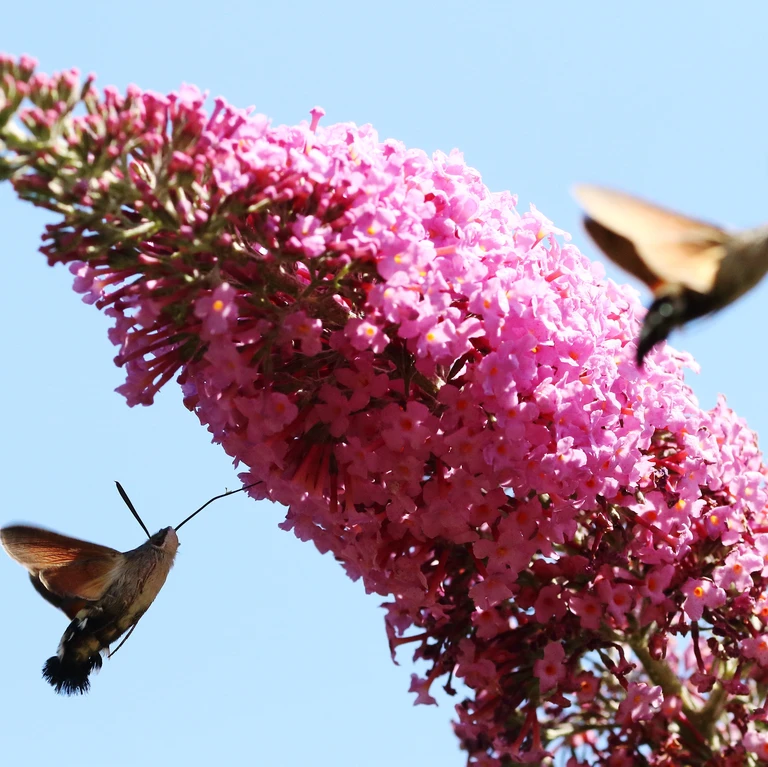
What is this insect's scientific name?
Macroglossum stellatarum
